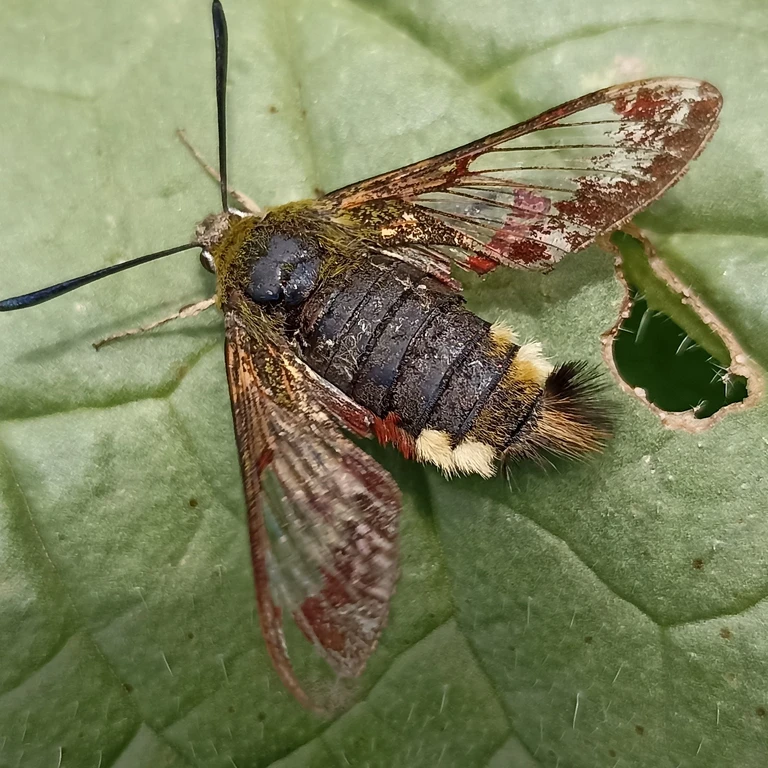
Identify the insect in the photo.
Hemaris fuciformis
